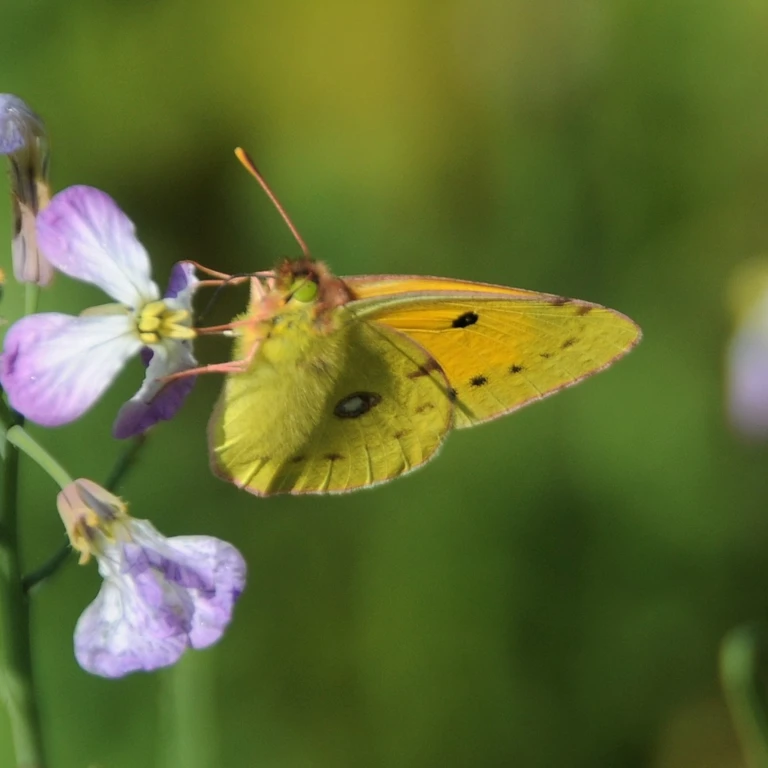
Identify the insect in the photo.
Colias croceus
